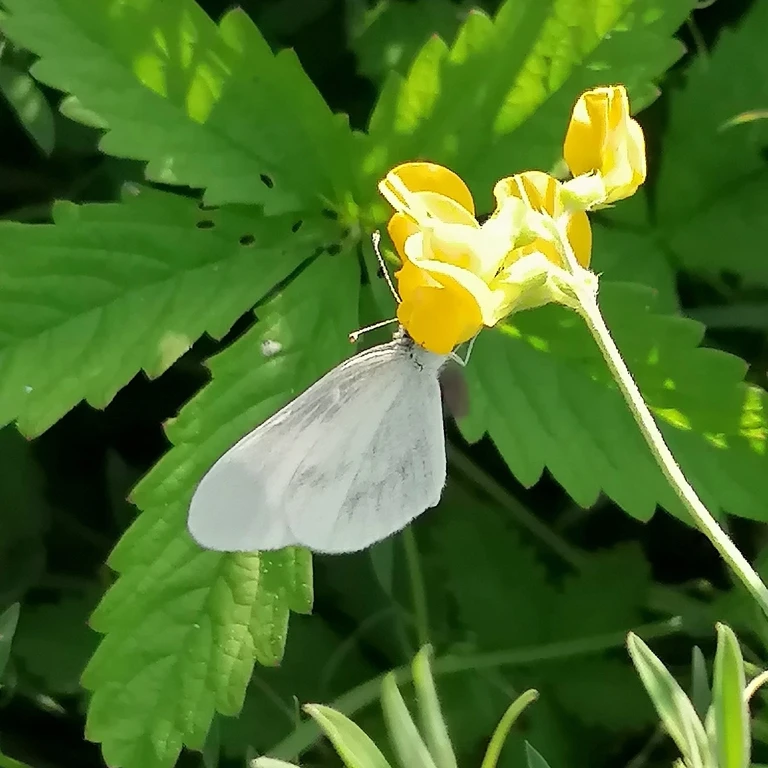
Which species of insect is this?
Leptidea sinapis/juvernica
